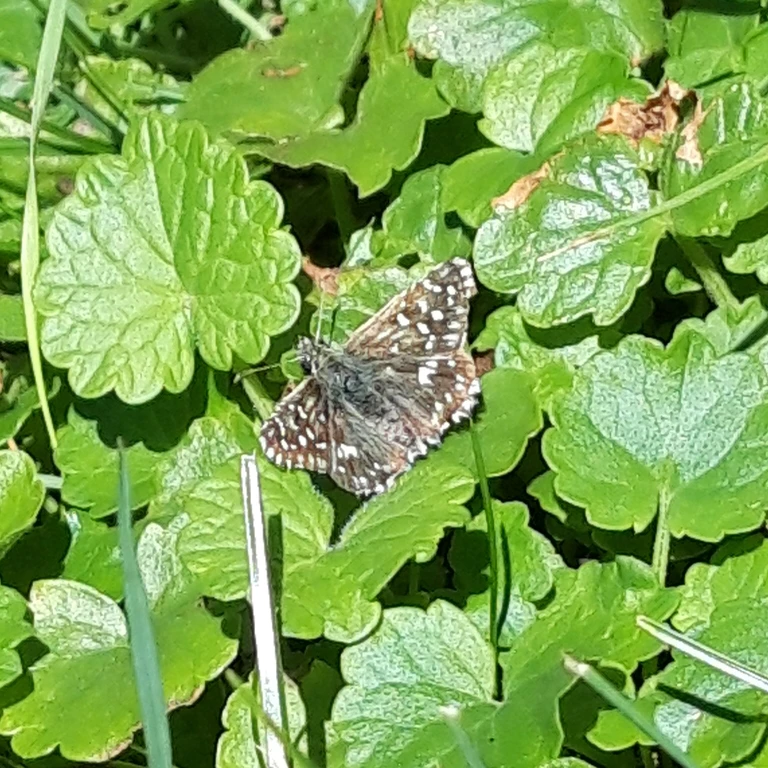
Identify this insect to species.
Pyrgus malvae
